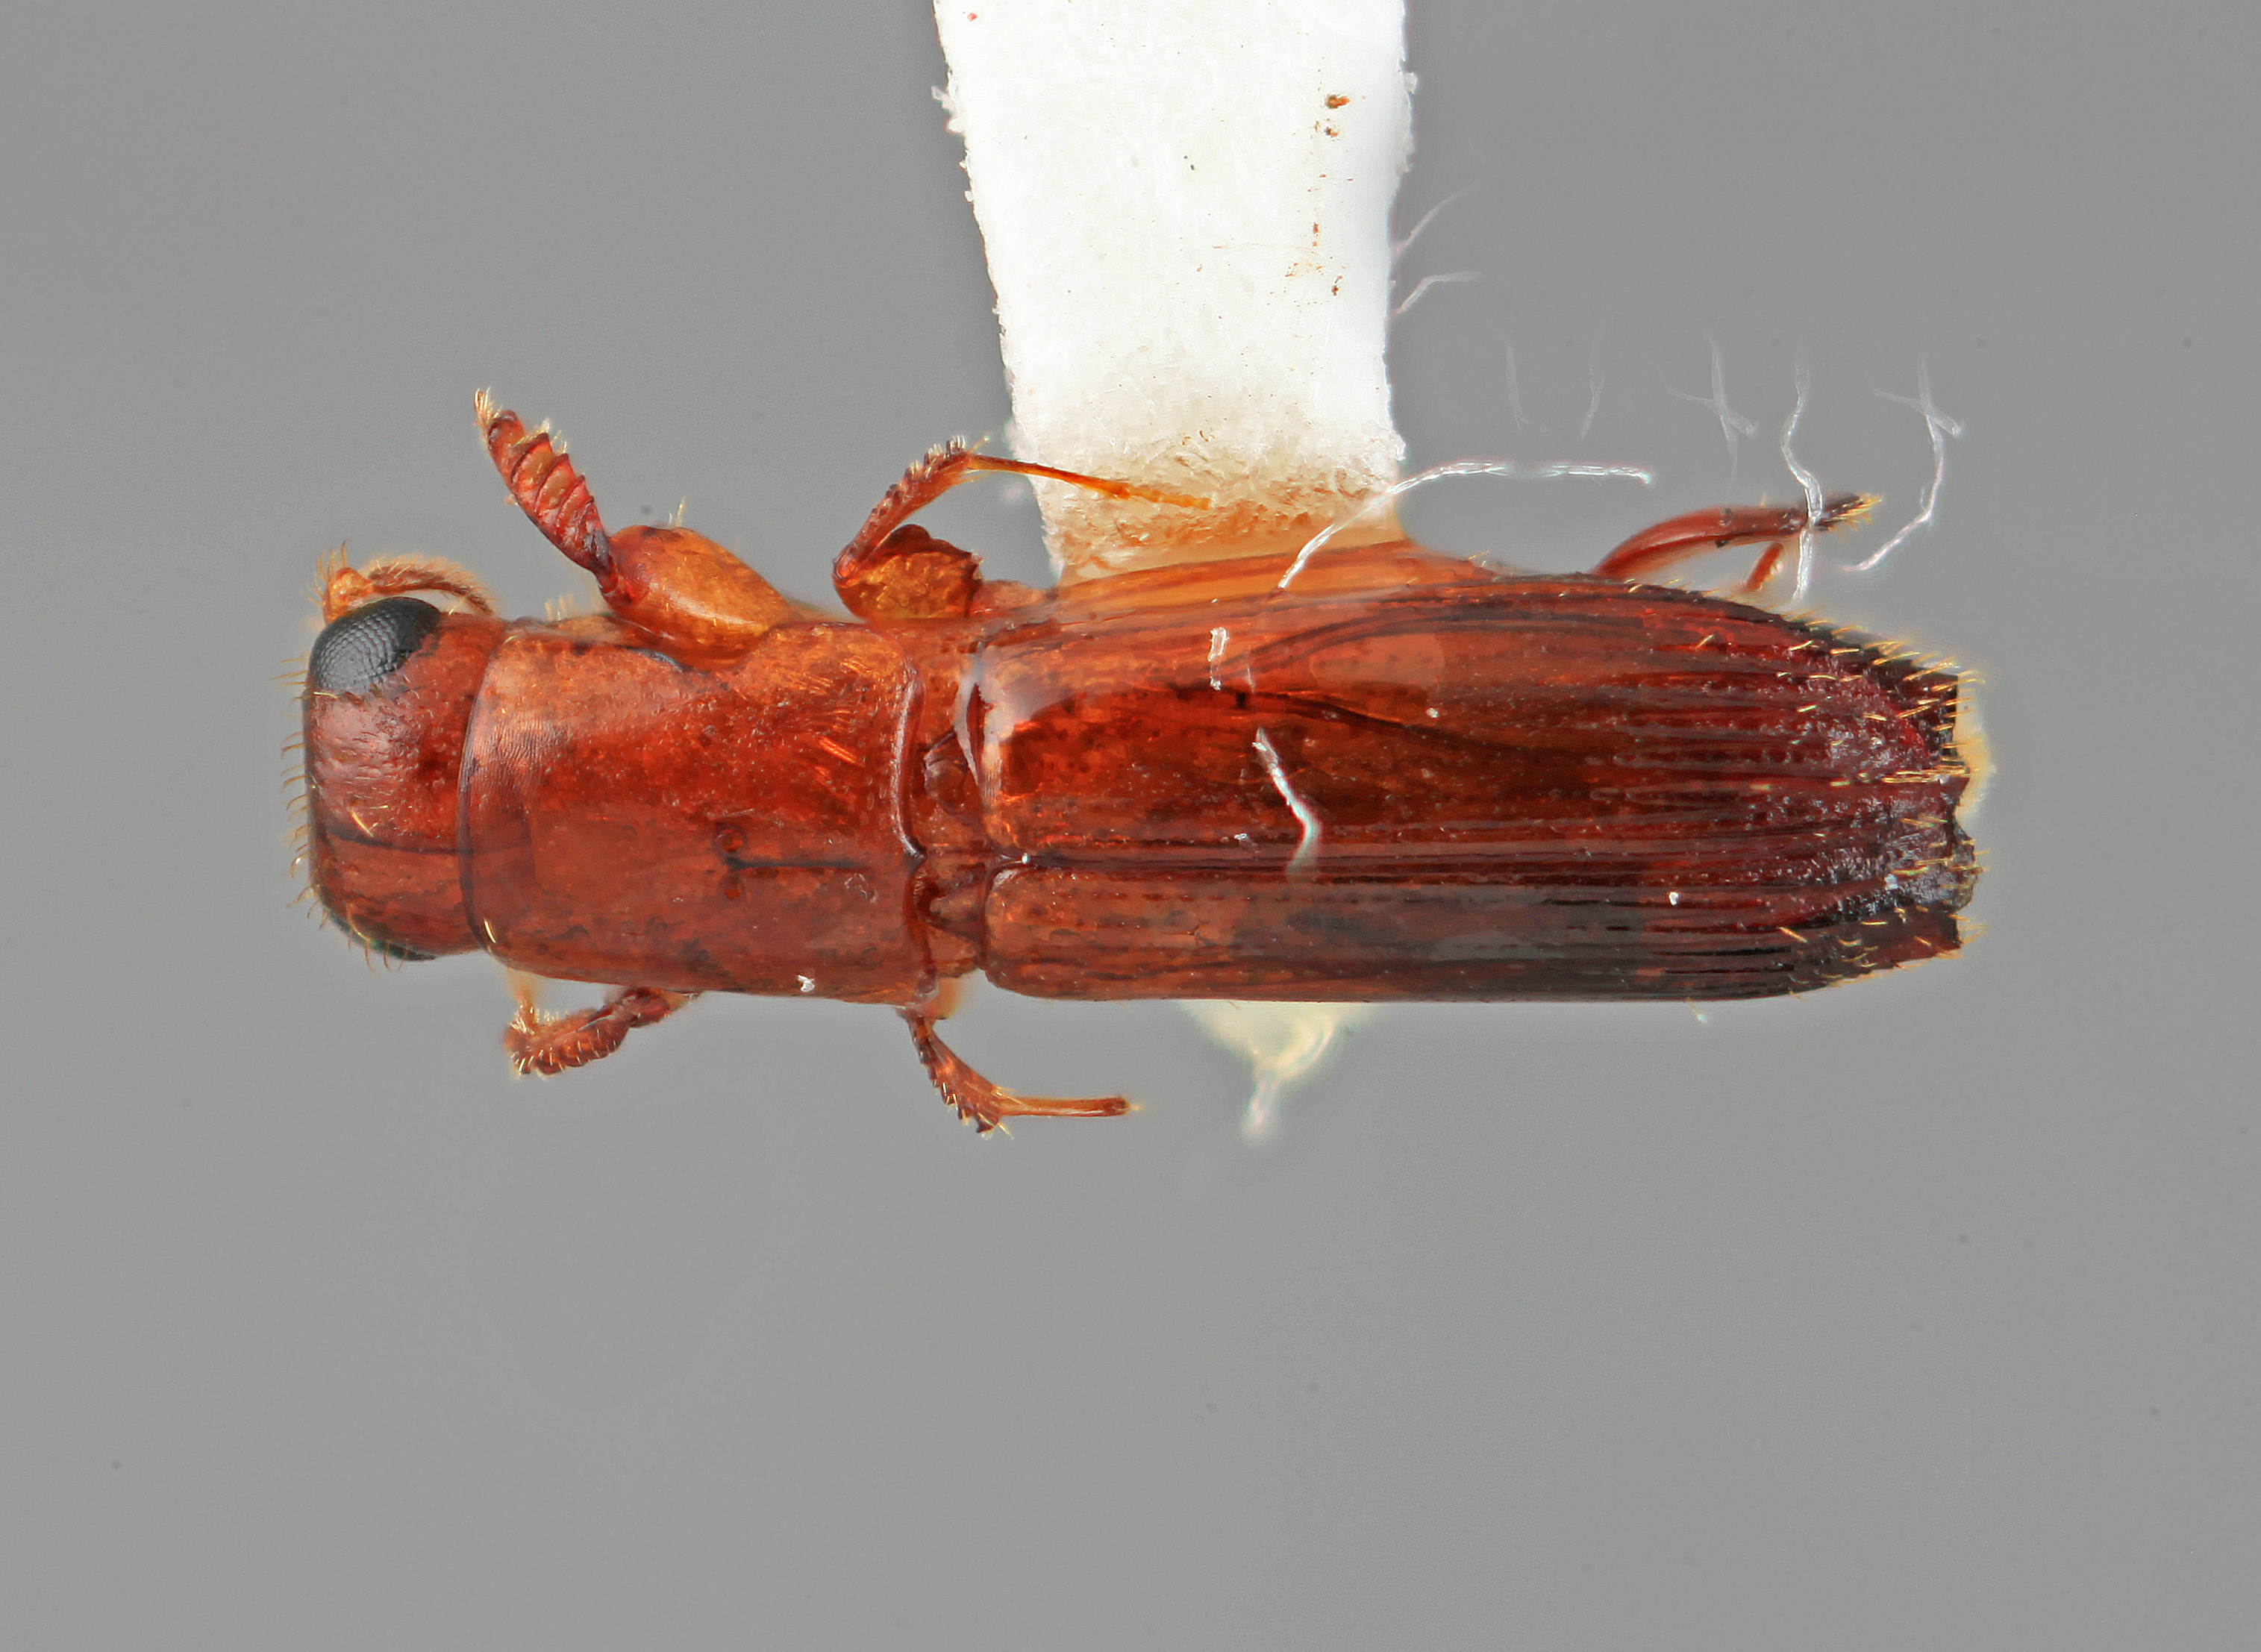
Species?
Platypus applanatus
